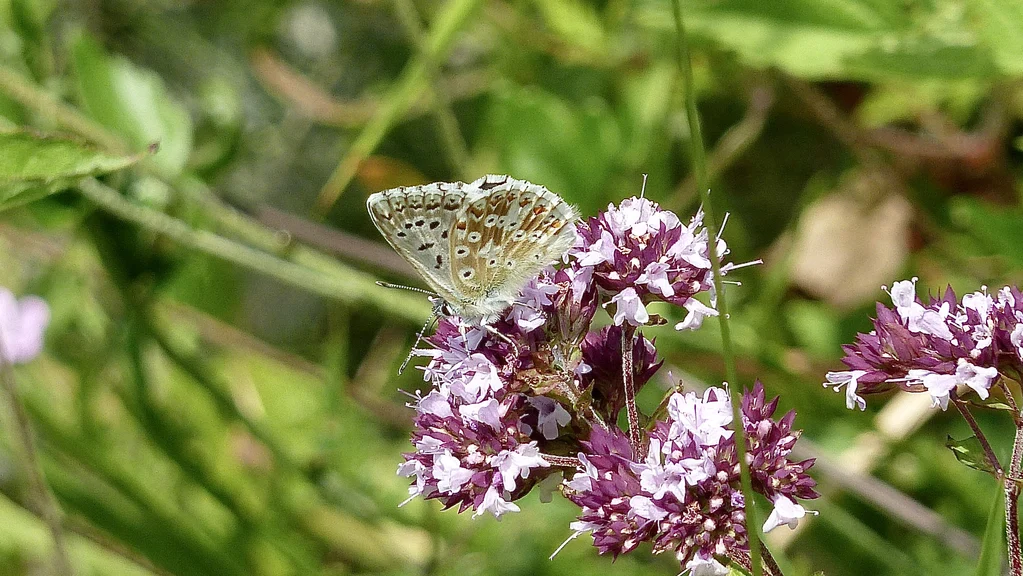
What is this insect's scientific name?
Lysandra coridon
